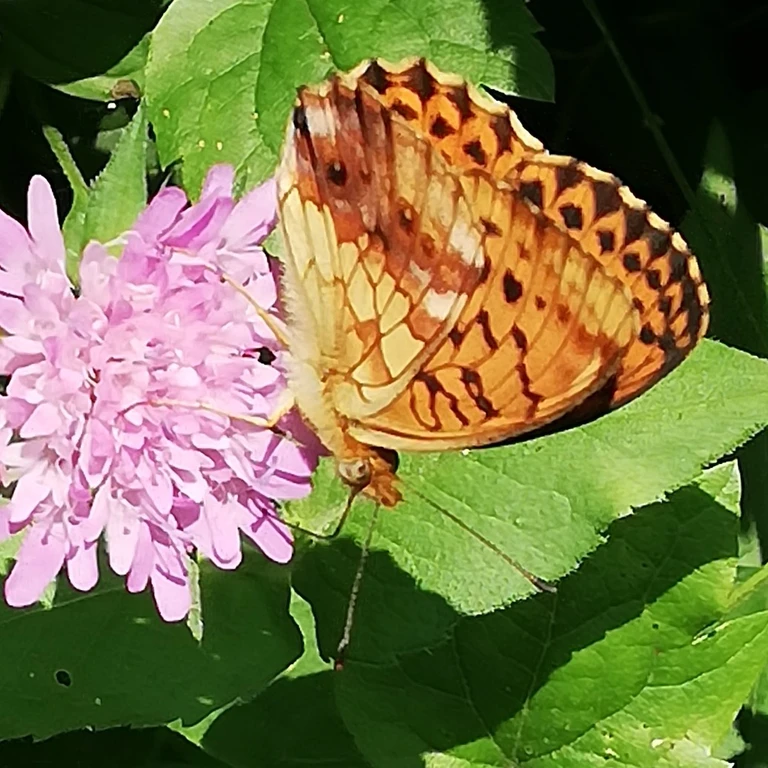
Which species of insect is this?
Brenthis daphne
